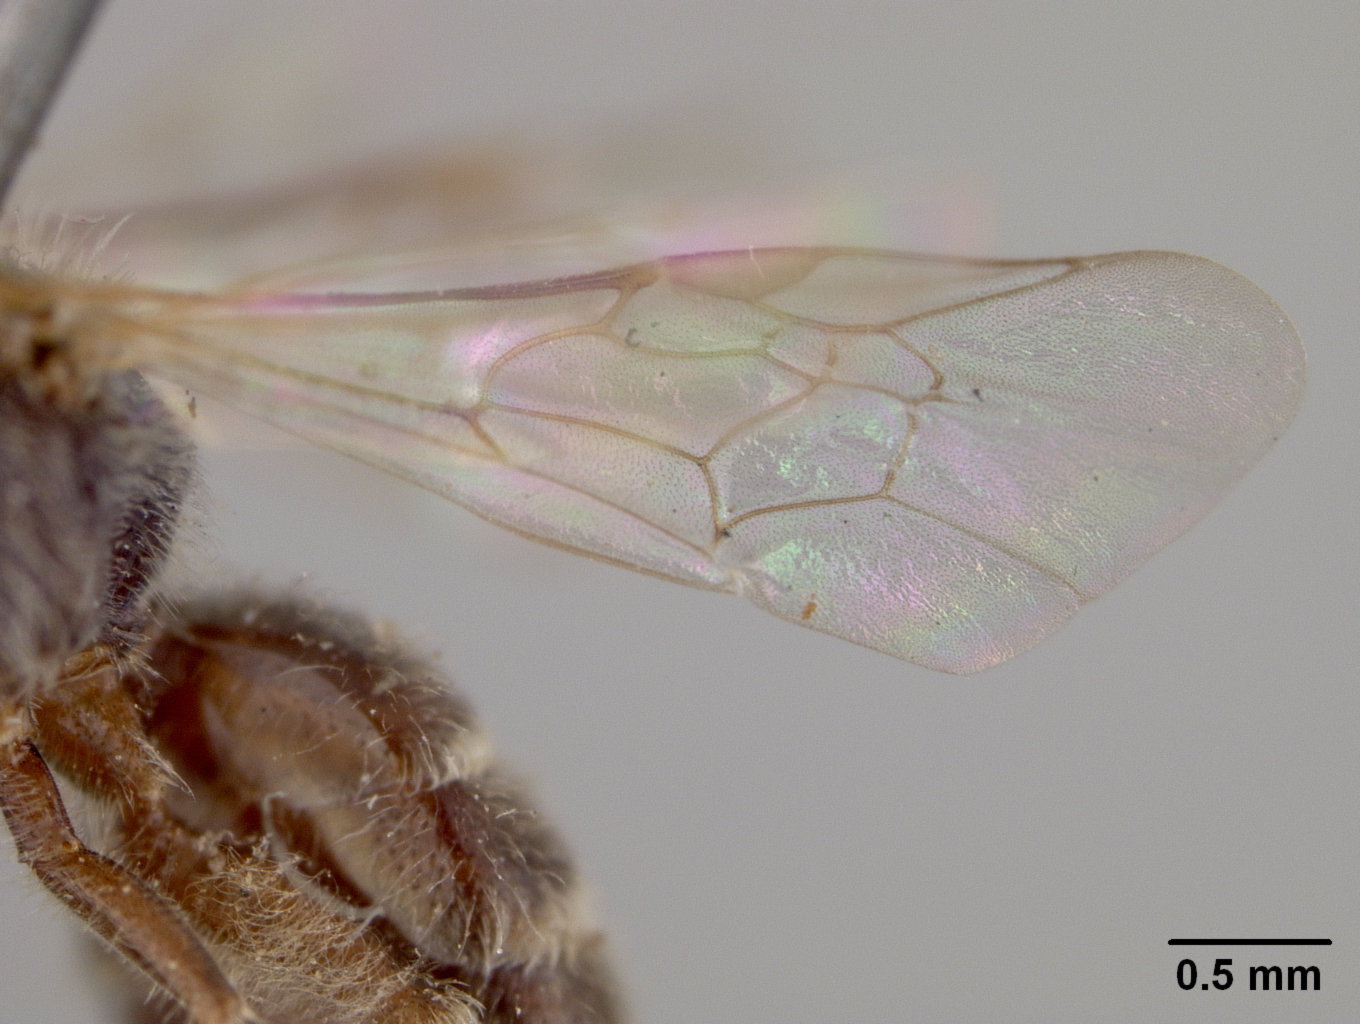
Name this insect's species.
Halictus tripartitus
